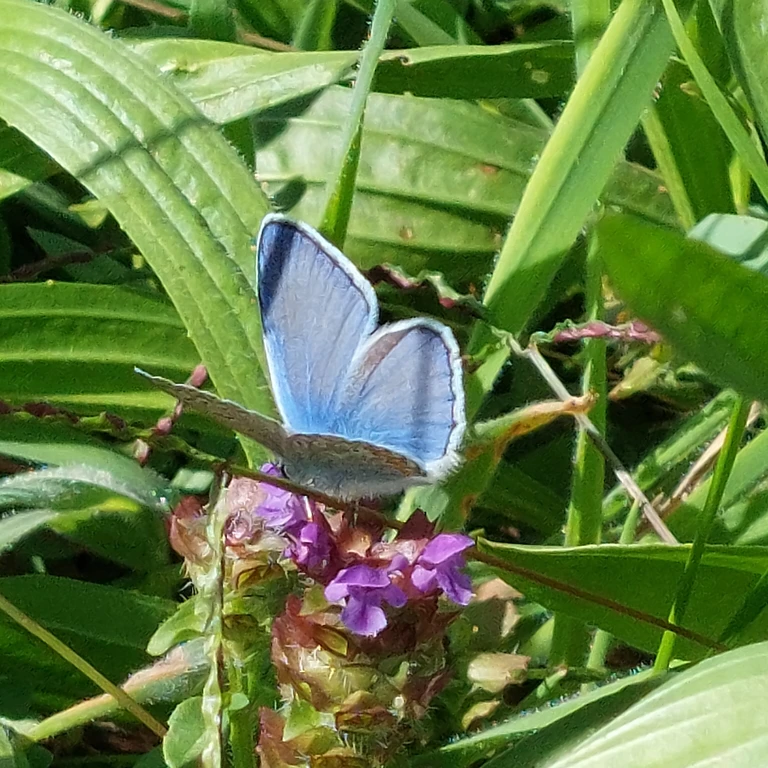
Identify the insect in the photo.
Polyommatus icarus
